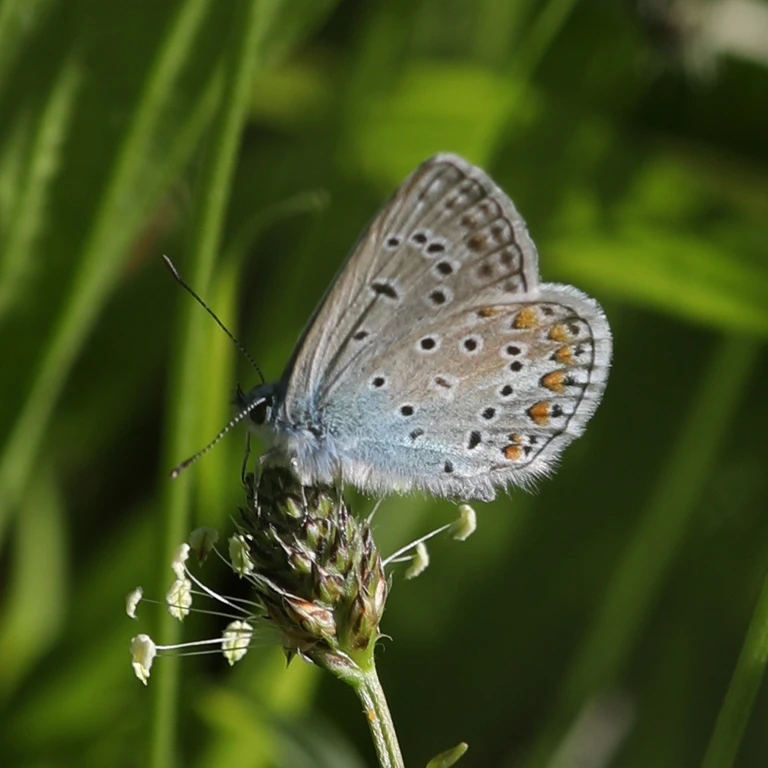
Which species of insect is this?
Polyommatus icarus
